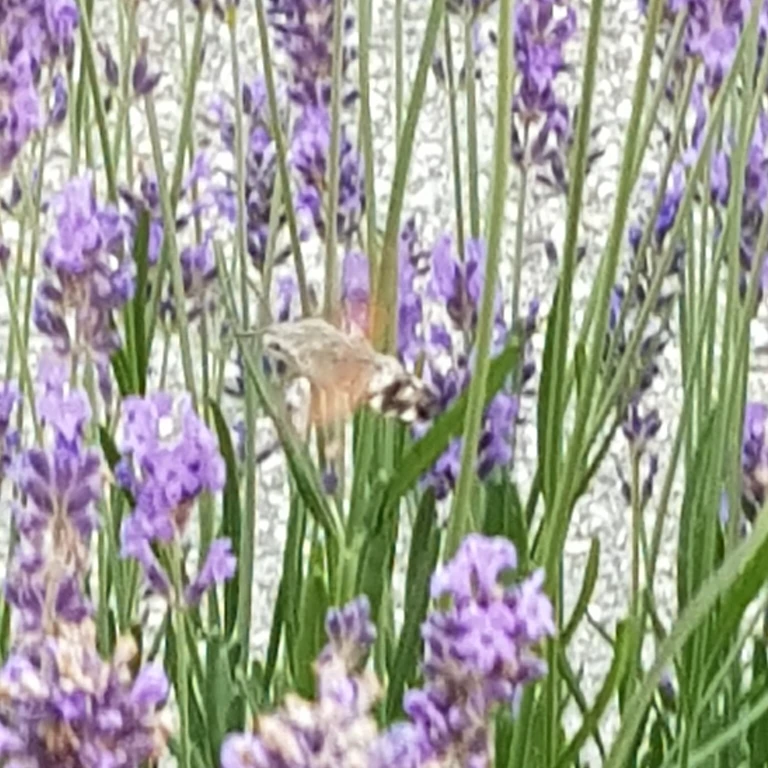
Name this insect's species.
Macroglossum stellatarum
